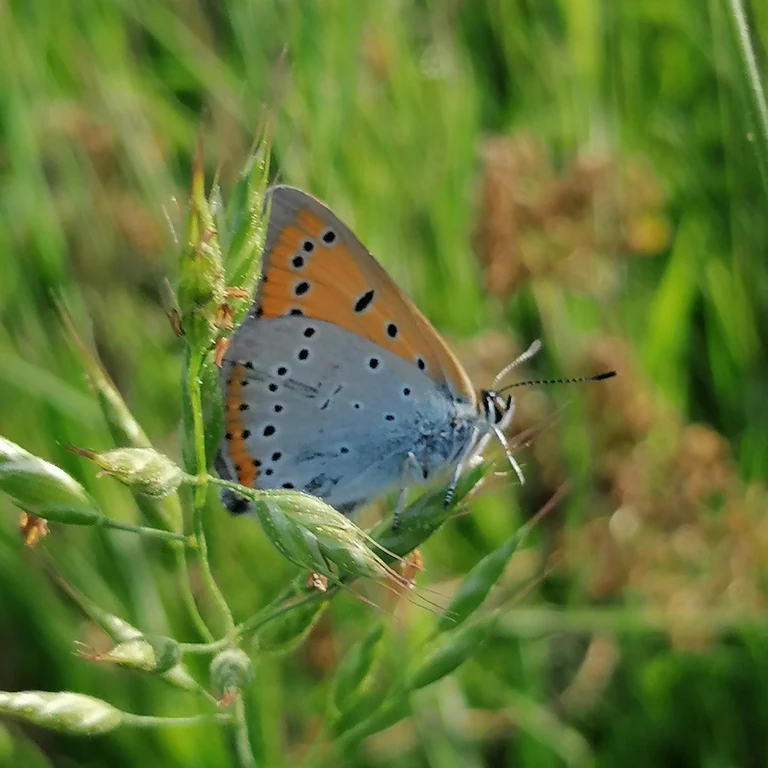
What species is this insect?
Lycaena dispar
